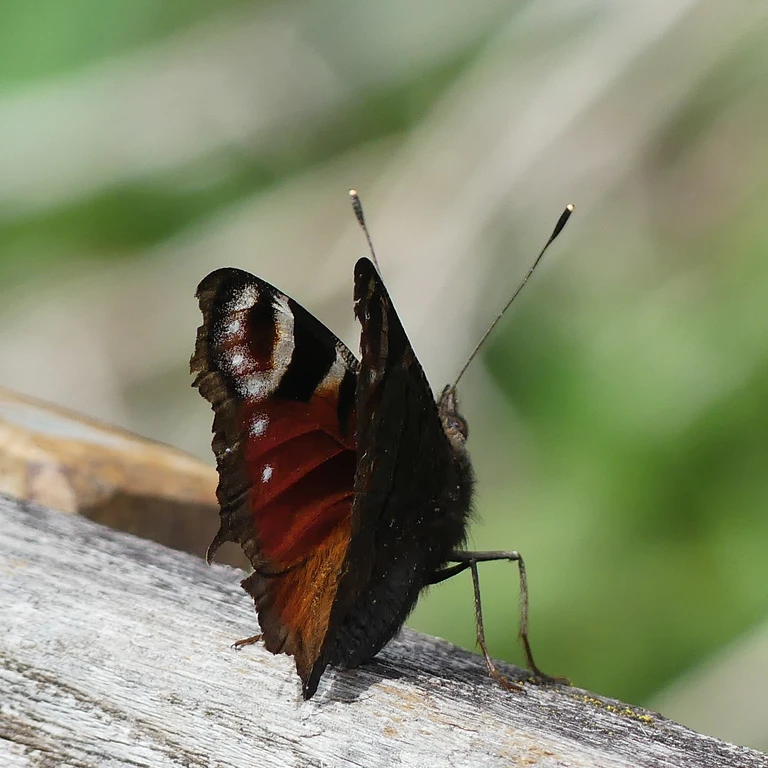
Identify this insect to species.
Aglais io
